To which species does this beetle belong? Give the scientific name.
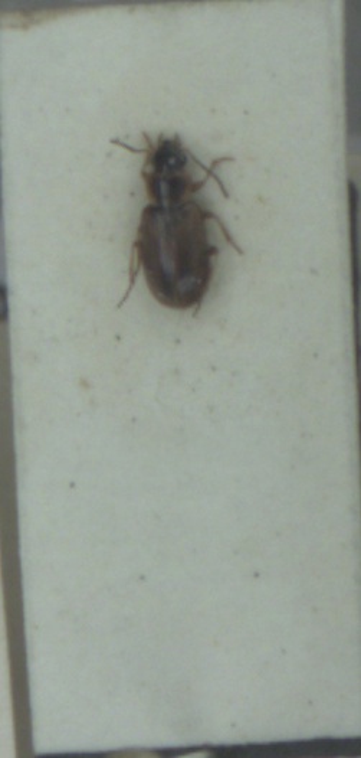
Acupalpus dubius
